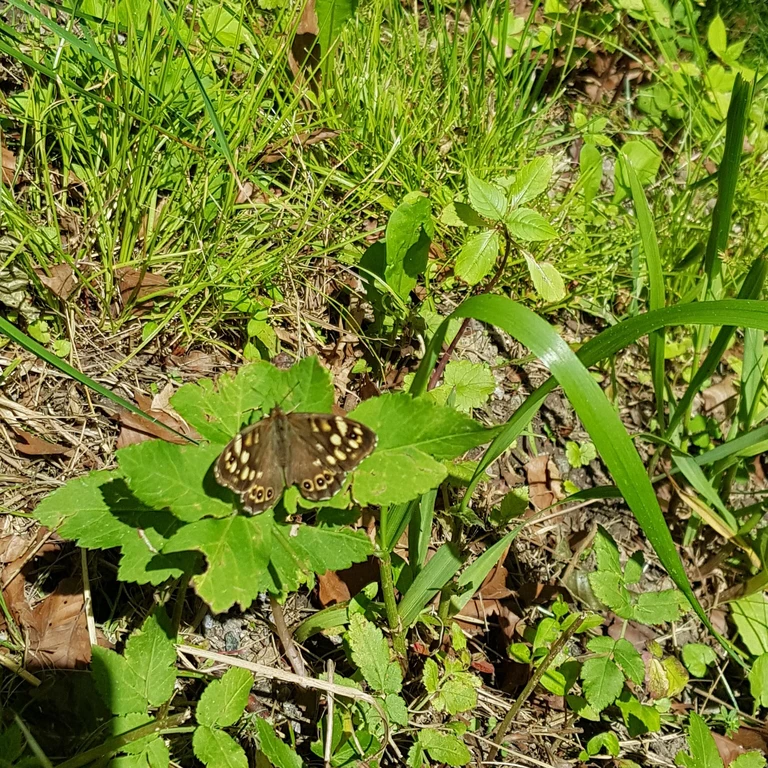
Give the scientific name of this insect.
Pararge aegeria
